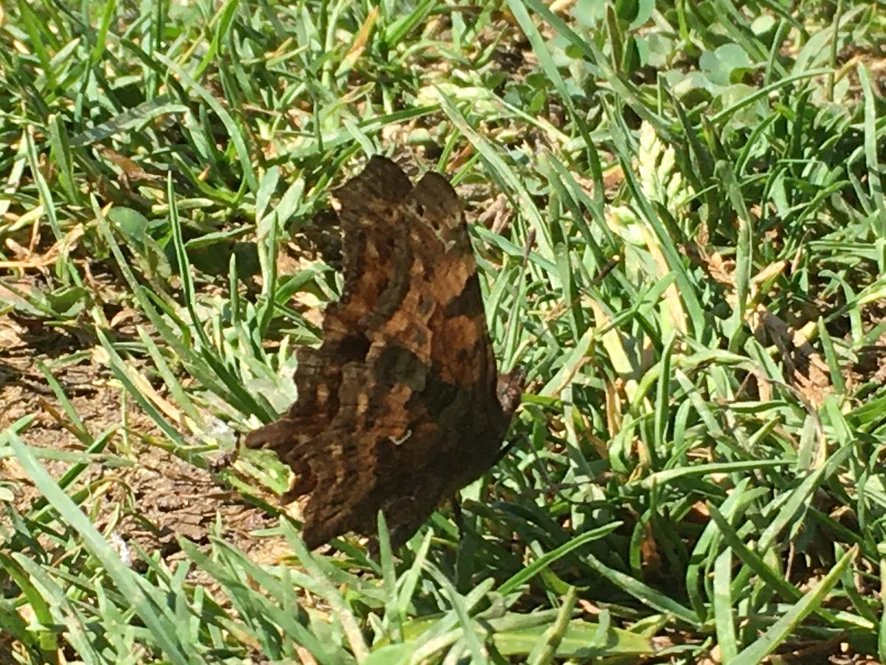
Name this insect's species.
Polygonia c-album
